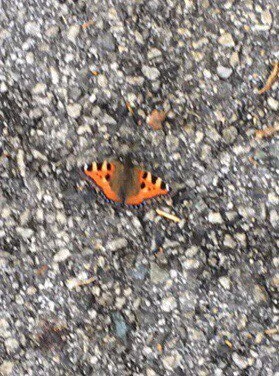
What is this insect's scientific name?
Aglais urticae
